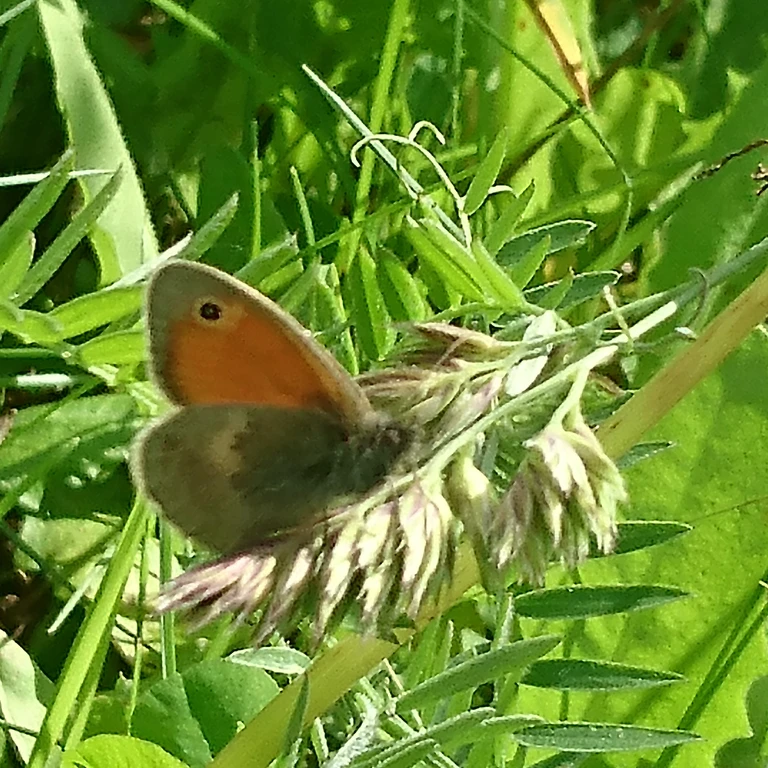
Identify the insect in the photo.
Coenonympha pamphilus
